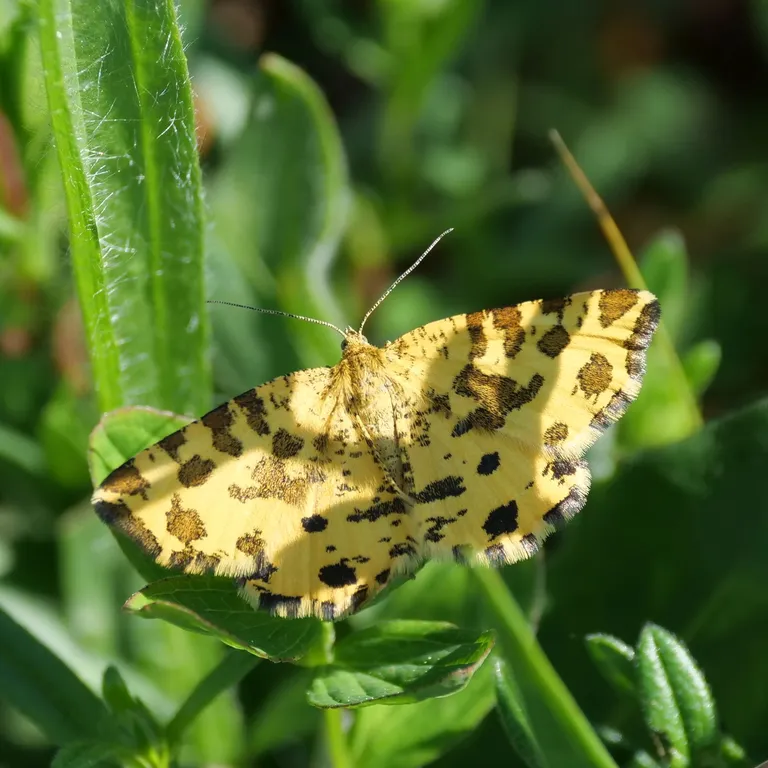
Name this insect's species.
Pseudopanthera macularia
